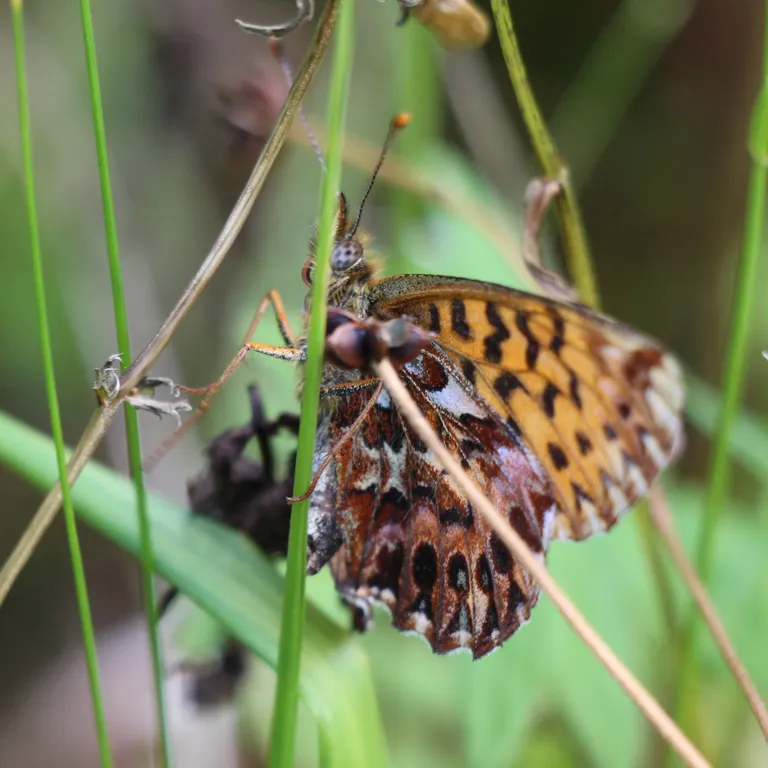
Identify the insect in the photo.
Boloria titania
